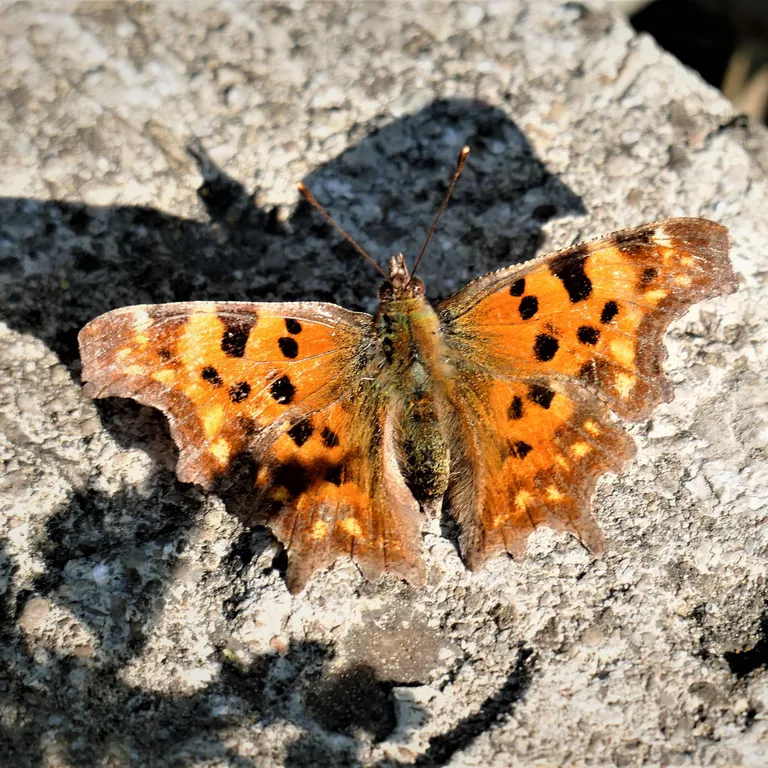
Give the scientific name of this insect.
Polygonia c-album
